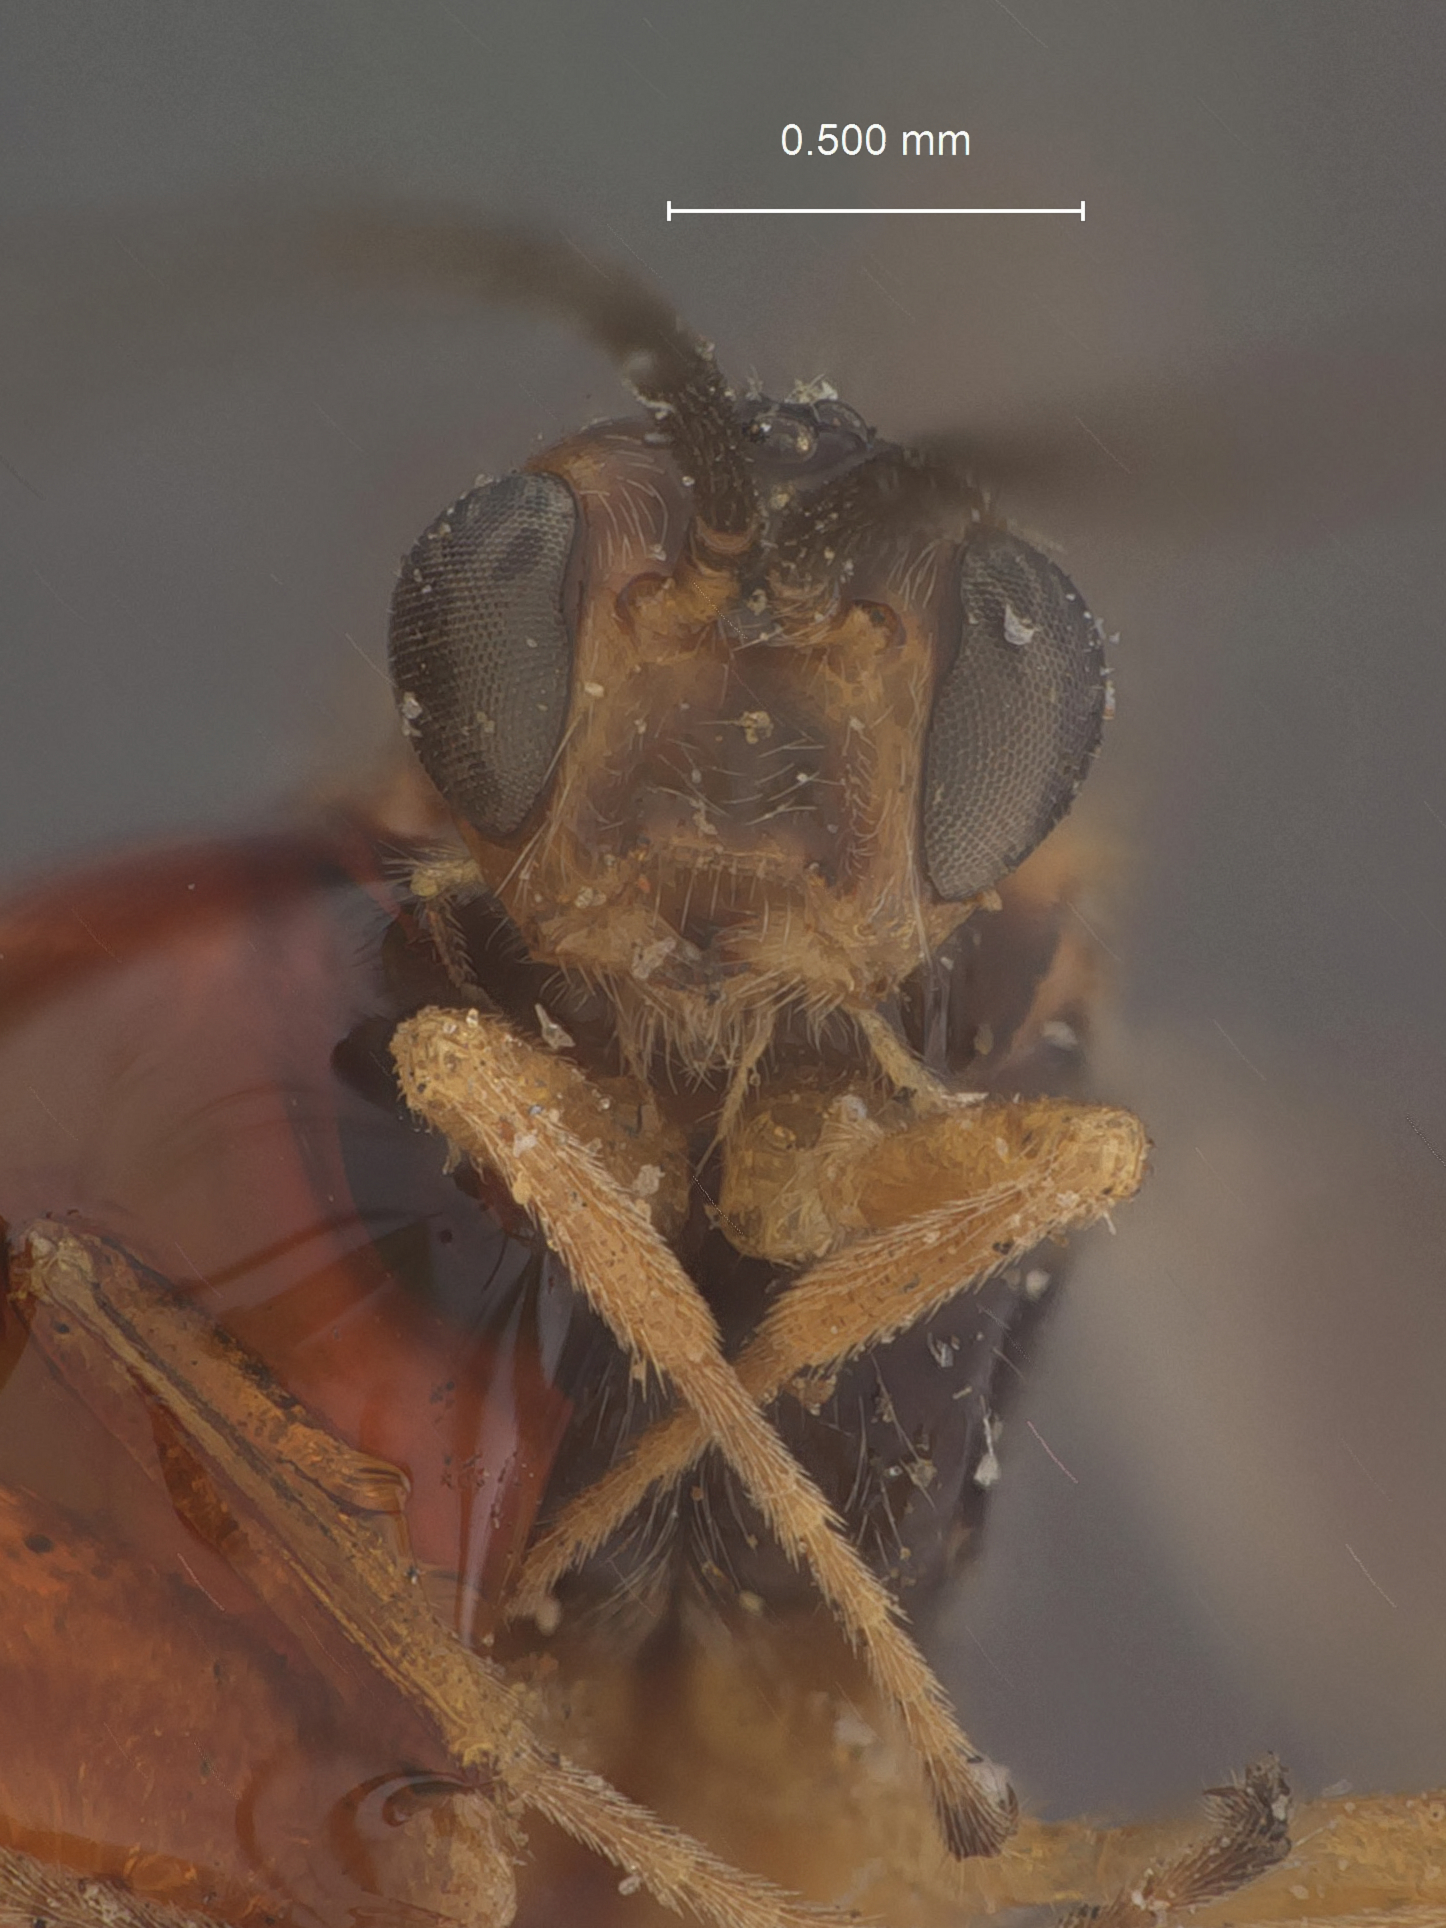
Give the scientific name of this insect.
Microbracon tachypteri
